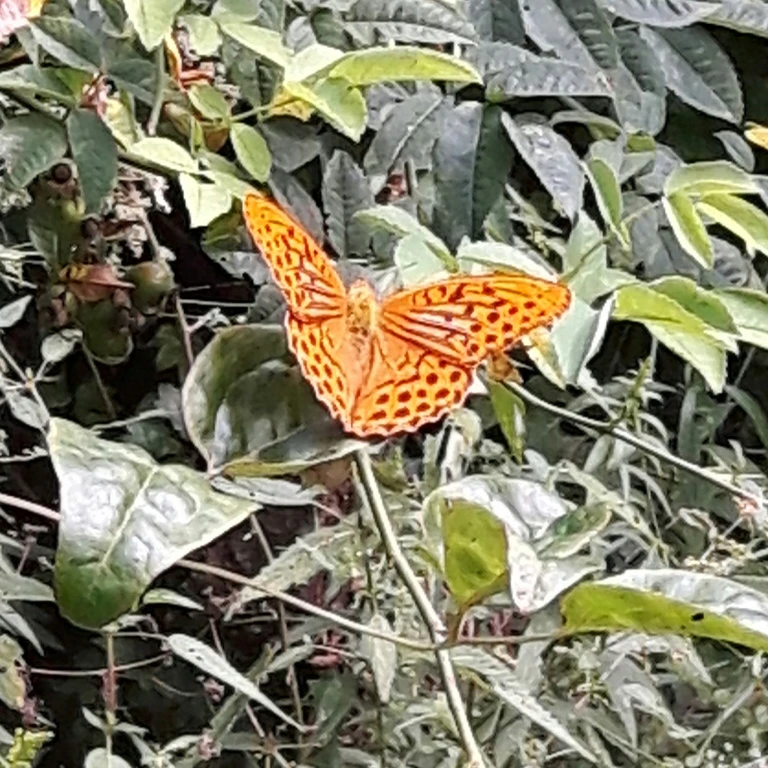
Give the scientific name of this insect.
Argynnis paphia
